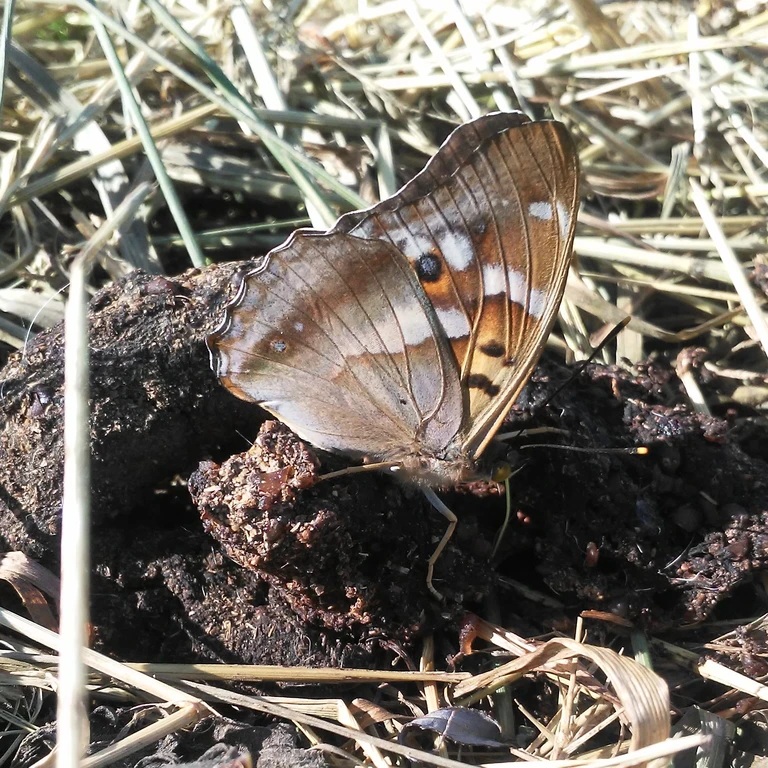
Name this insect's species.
Apatura ilia
